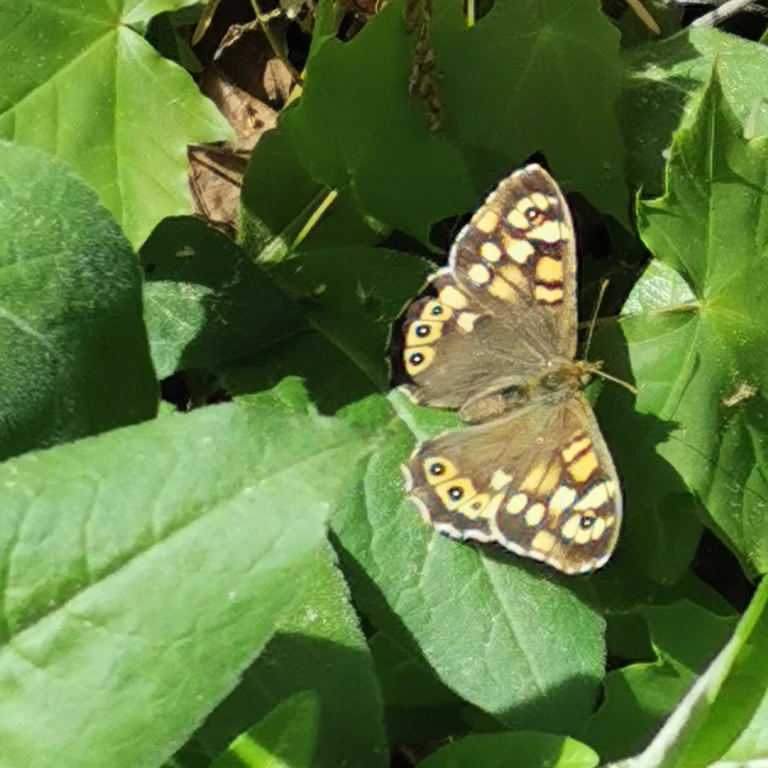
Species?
Pararge aegeria
